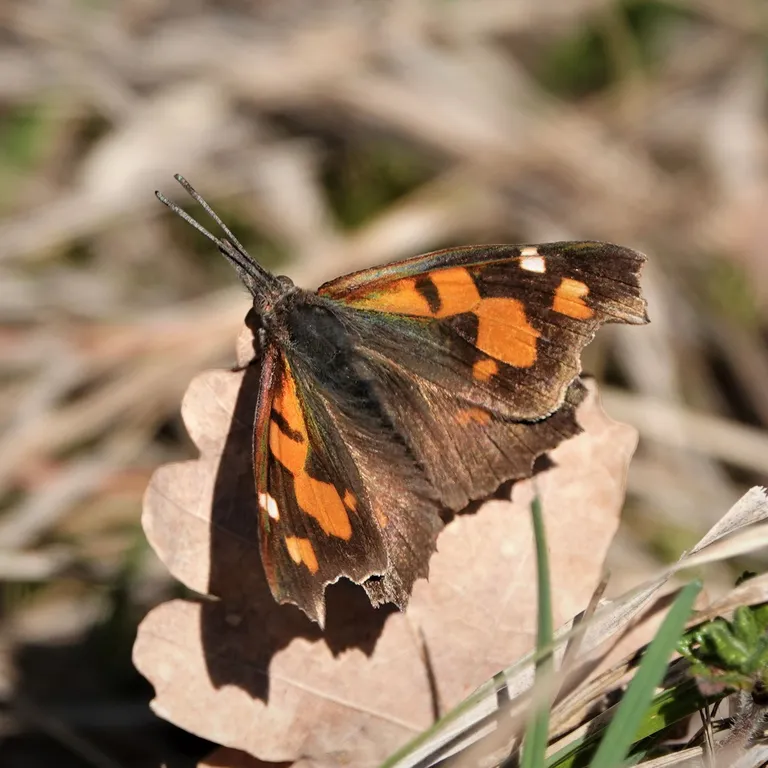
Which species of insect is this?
Libythea celtis
